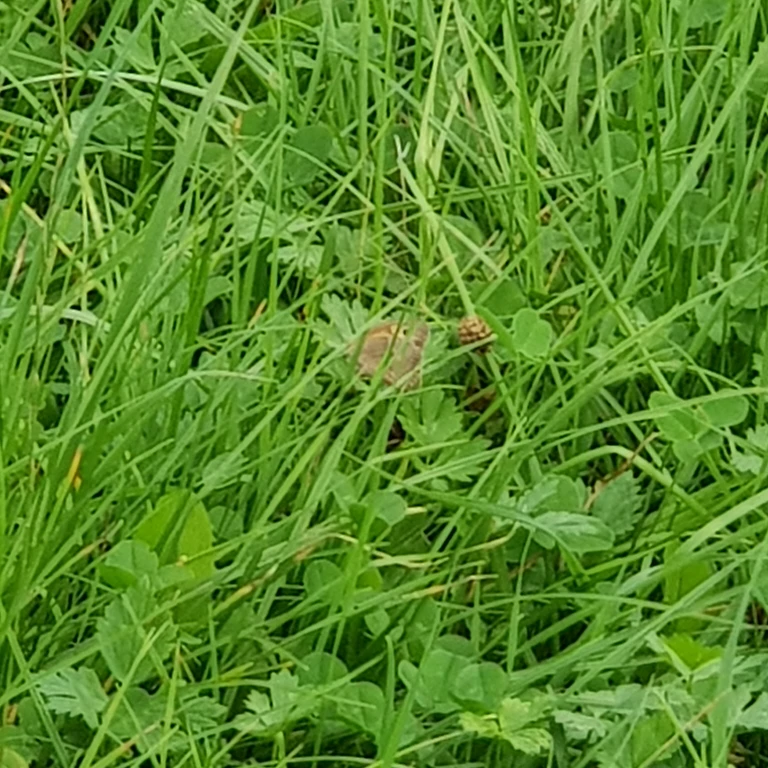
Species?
Maniola jurtina
